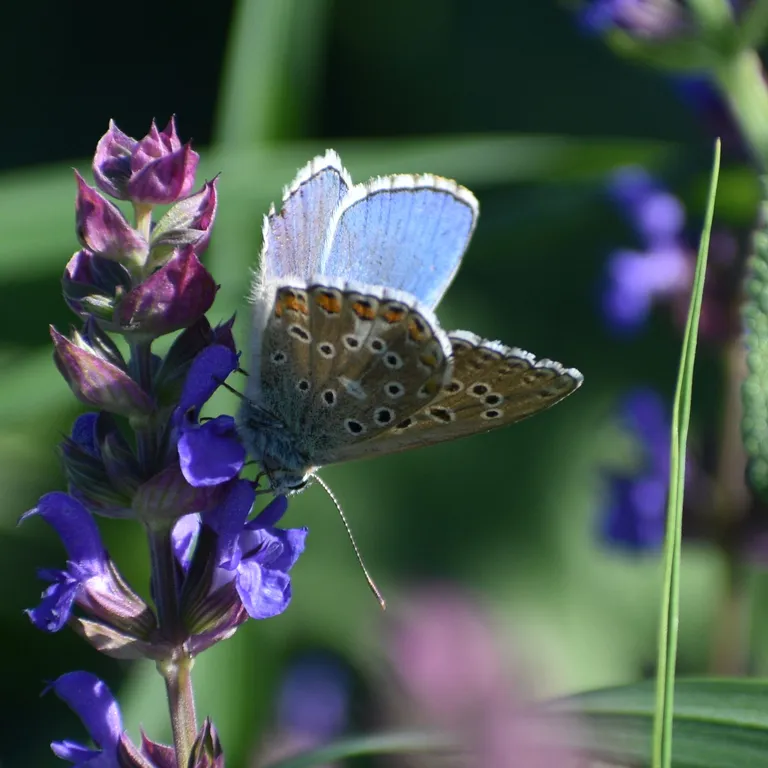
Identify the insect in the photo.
Lysandra bellargus
